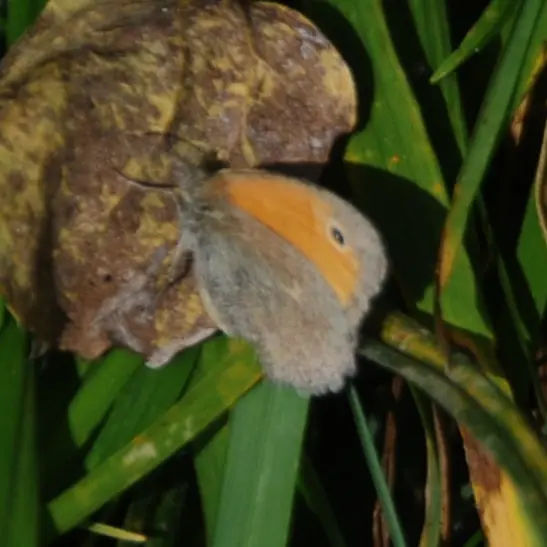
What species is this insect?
Coenonympha pamphilus
